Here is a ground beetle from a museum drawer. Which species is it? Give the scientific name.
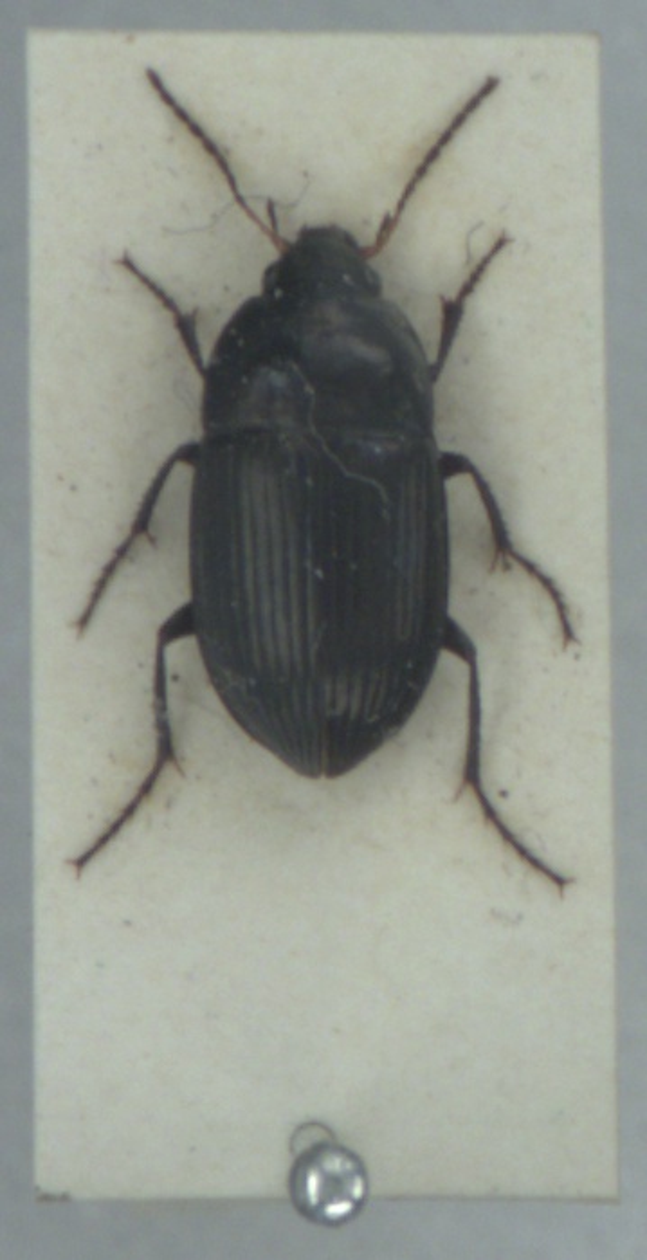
Amara ovata
